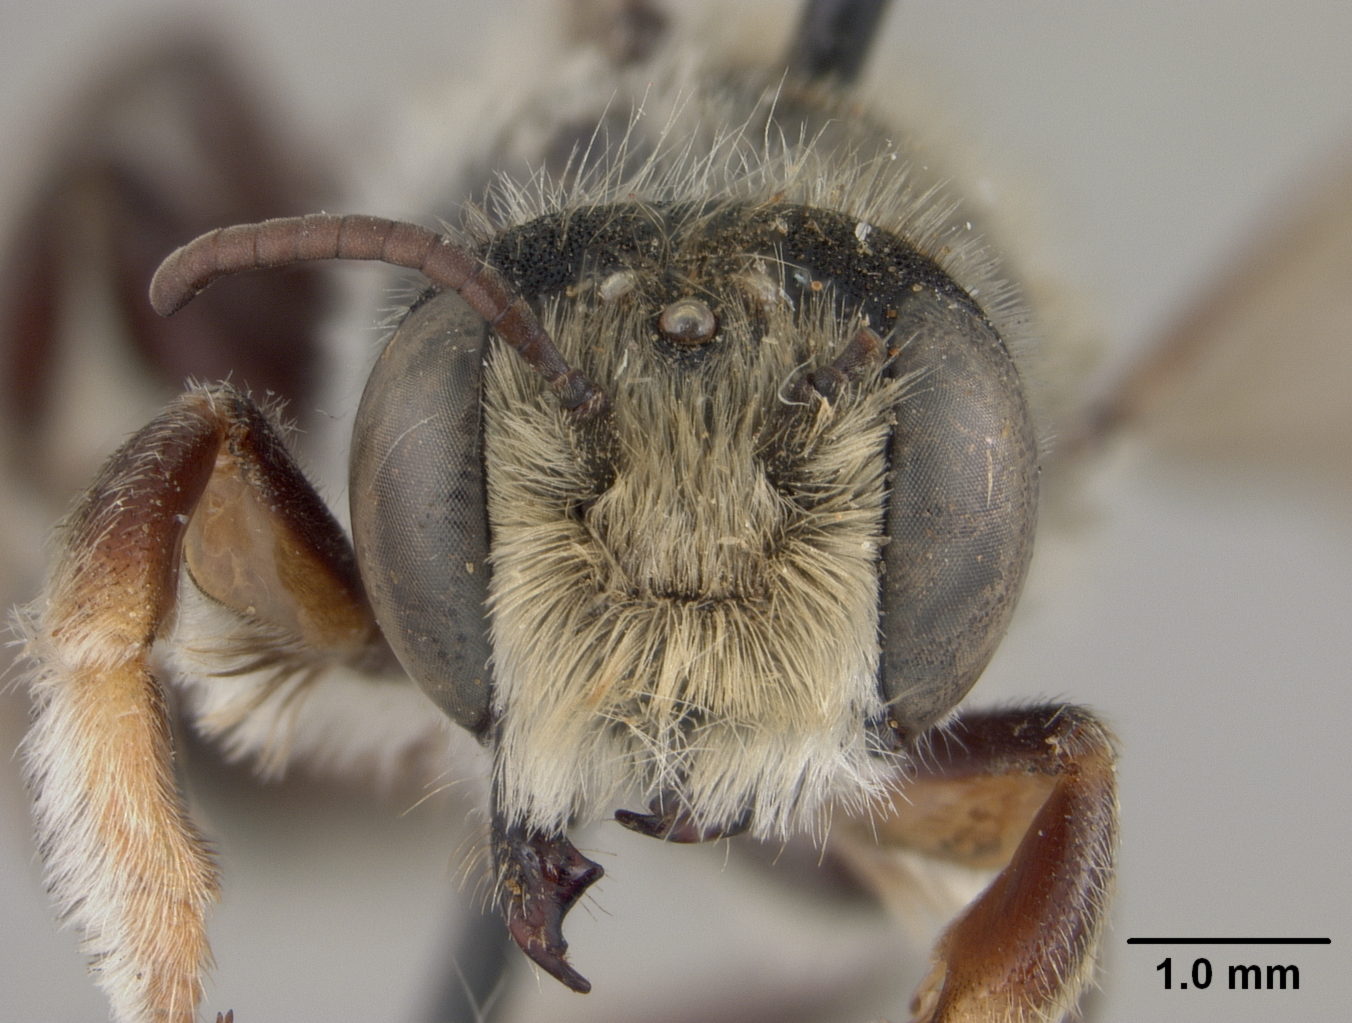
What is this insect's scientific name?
Megachile pascoensis
